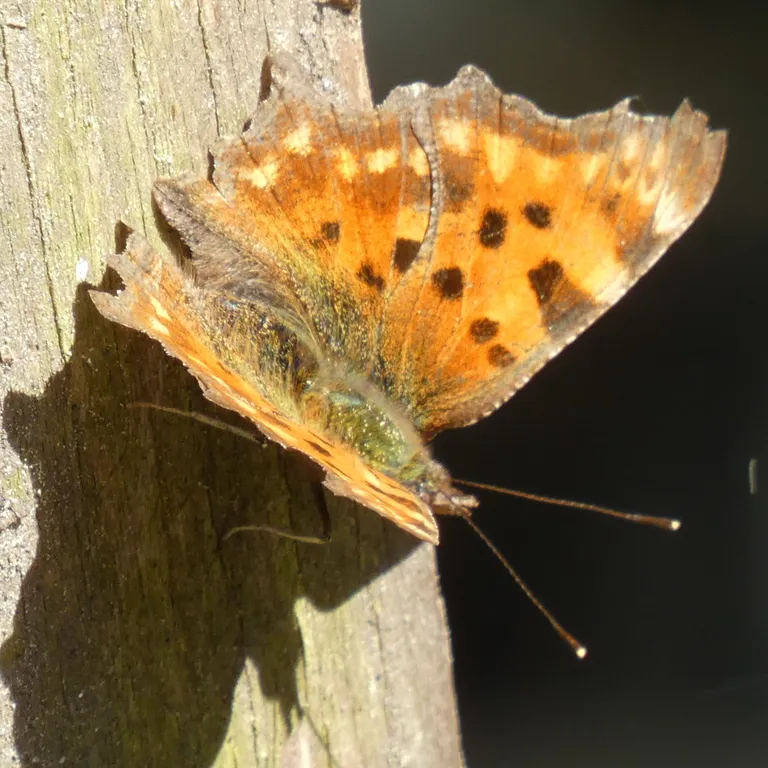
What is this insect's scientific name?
Polygonia c-album
